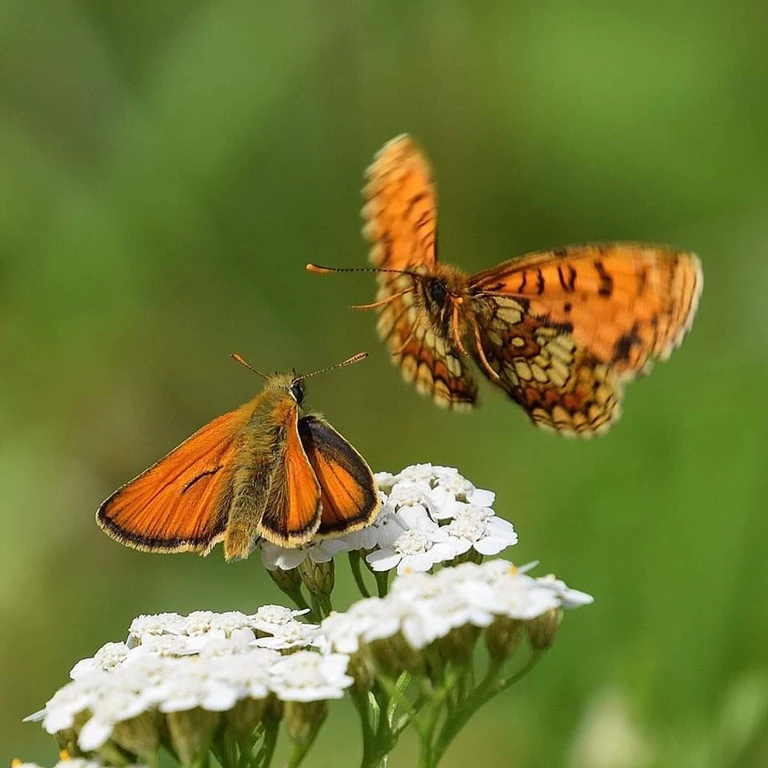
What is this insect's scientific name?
Thymelicus sylvestris
